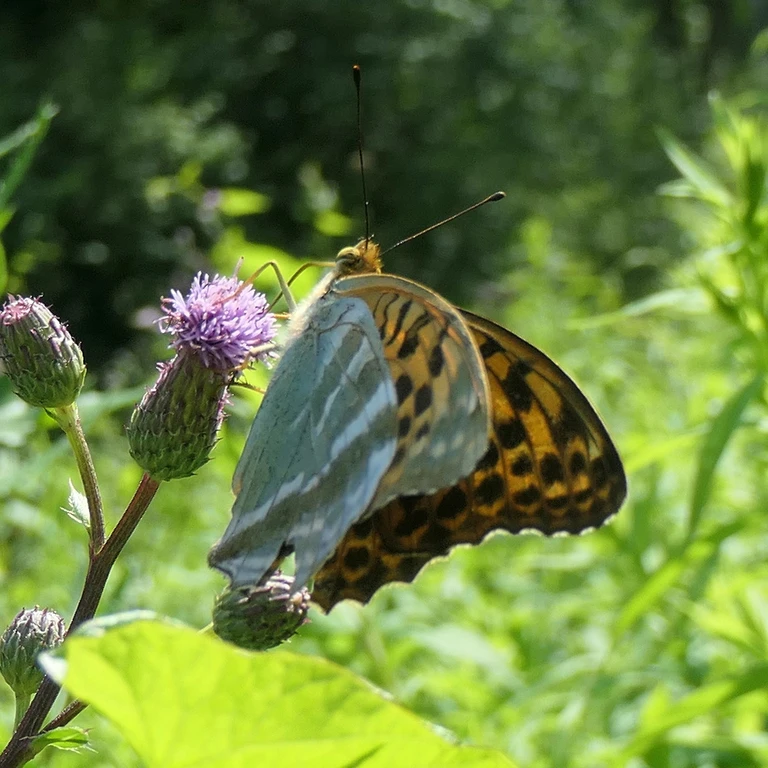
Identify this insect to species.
Argynnis paphia
